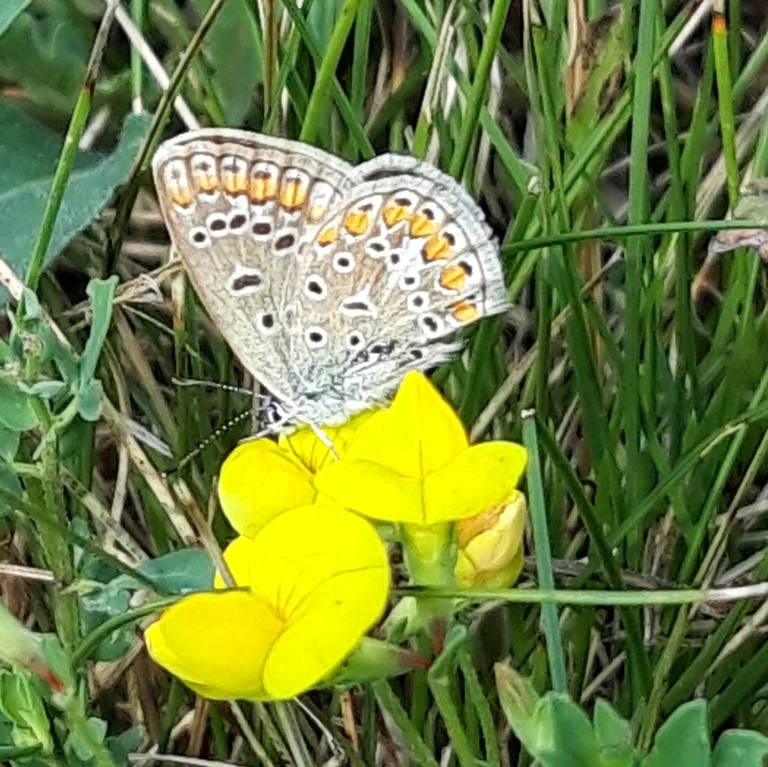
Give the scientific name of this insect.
Polyommatus icarus
